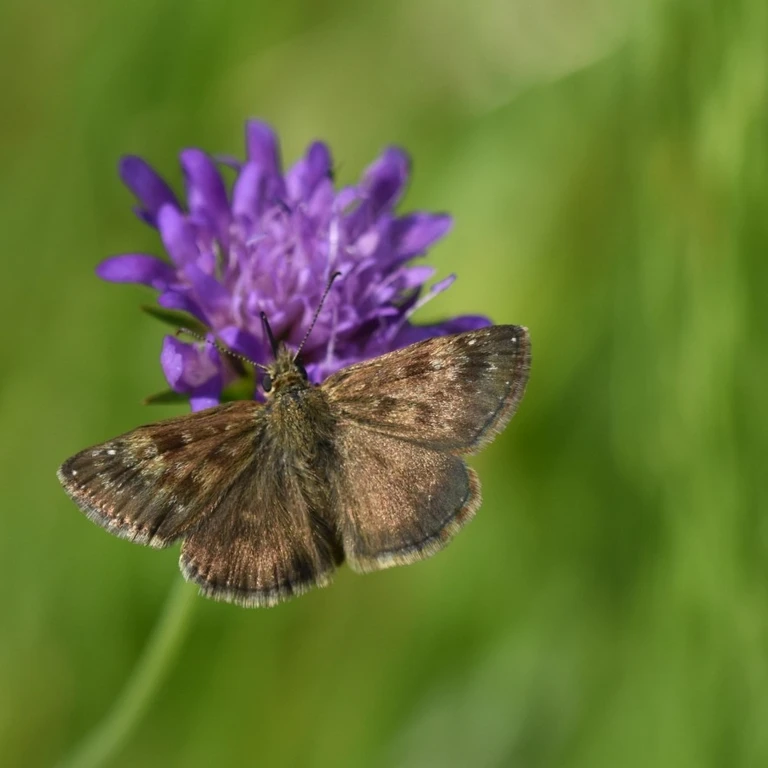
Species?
Erynnis tages
